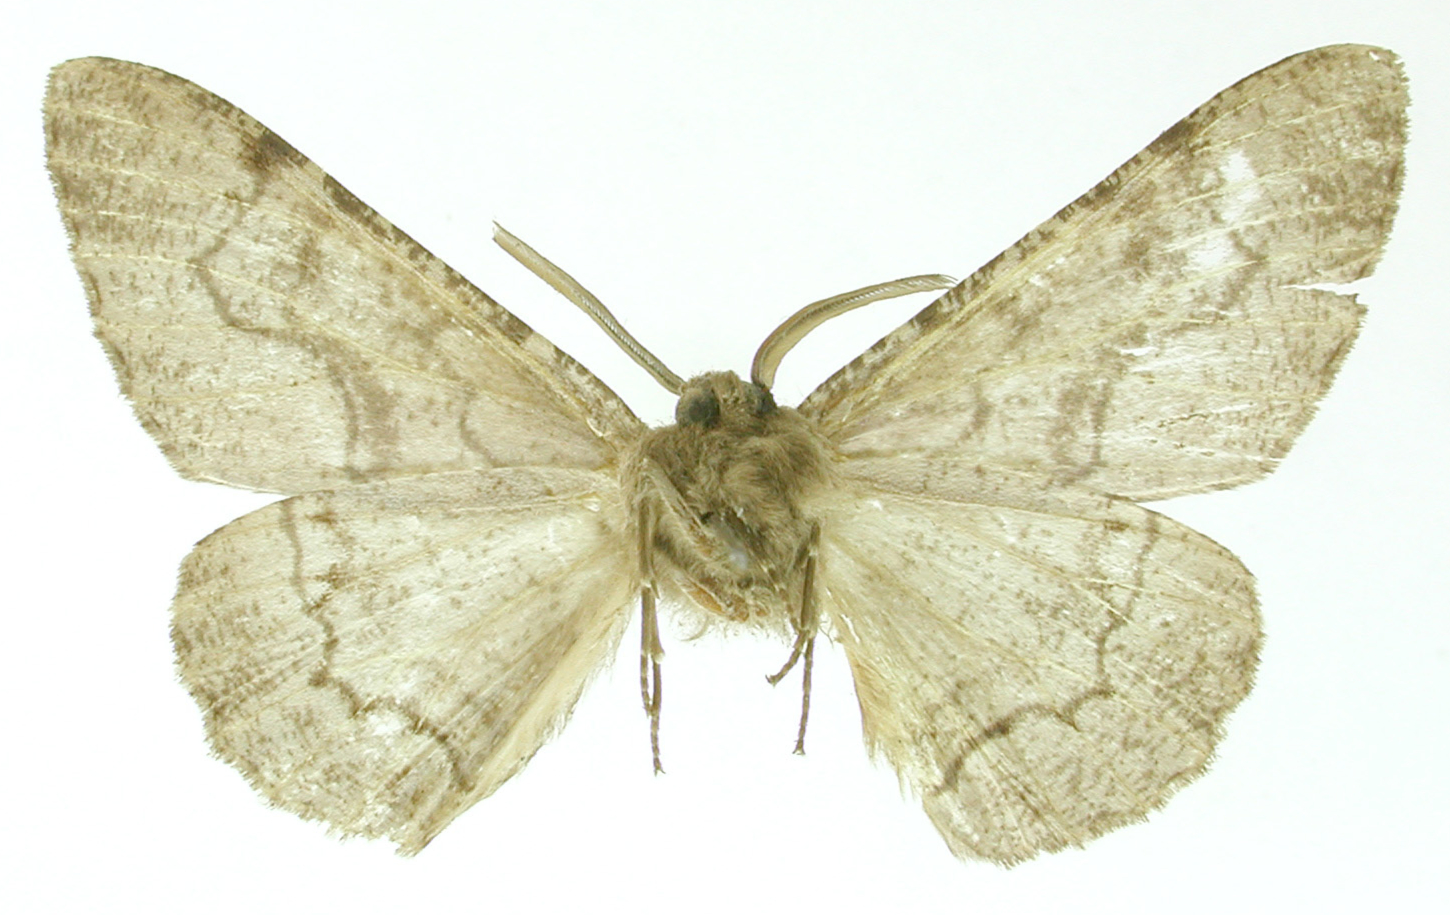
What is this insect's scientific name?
Phaeoura spadix
